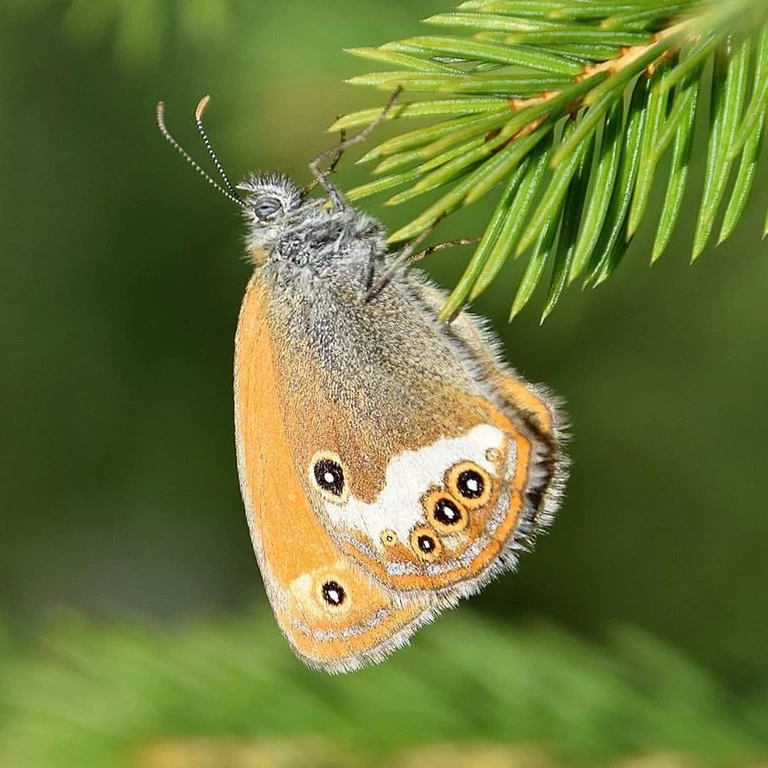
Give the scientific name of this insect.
Coenonympha arcania
